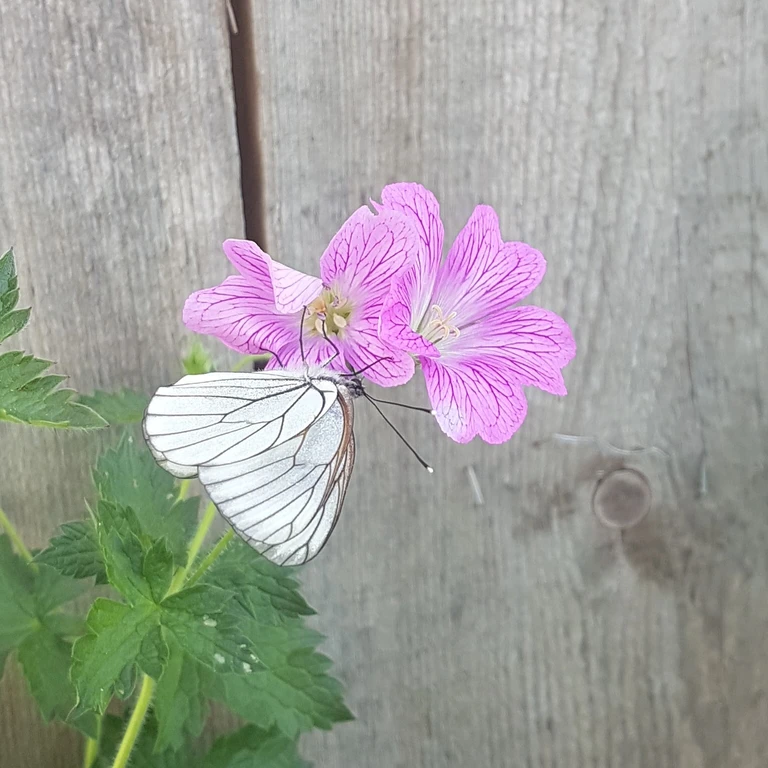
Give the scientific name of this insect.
Aporia crataegi
